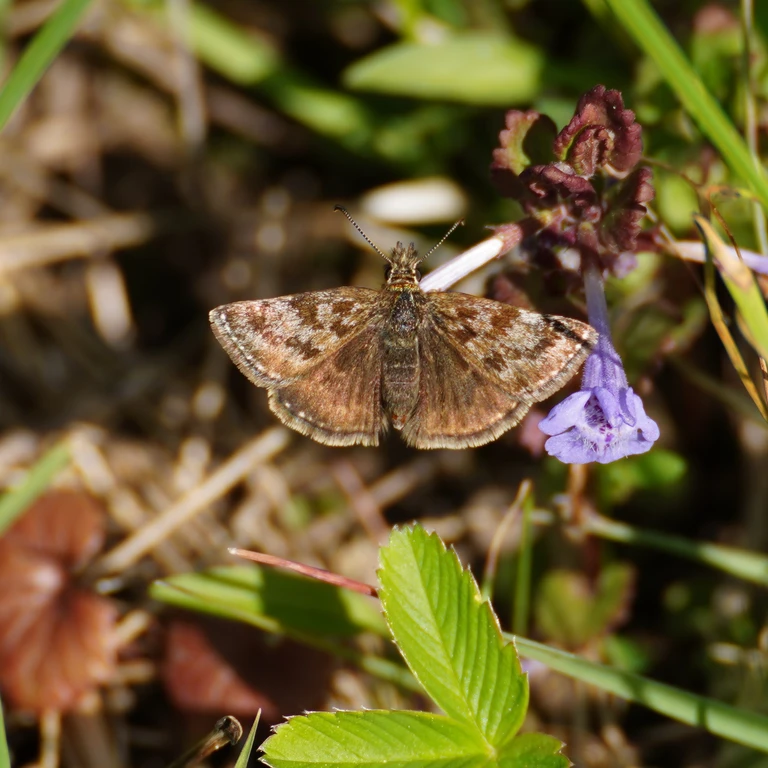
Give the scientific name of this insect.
Erynnis tages
